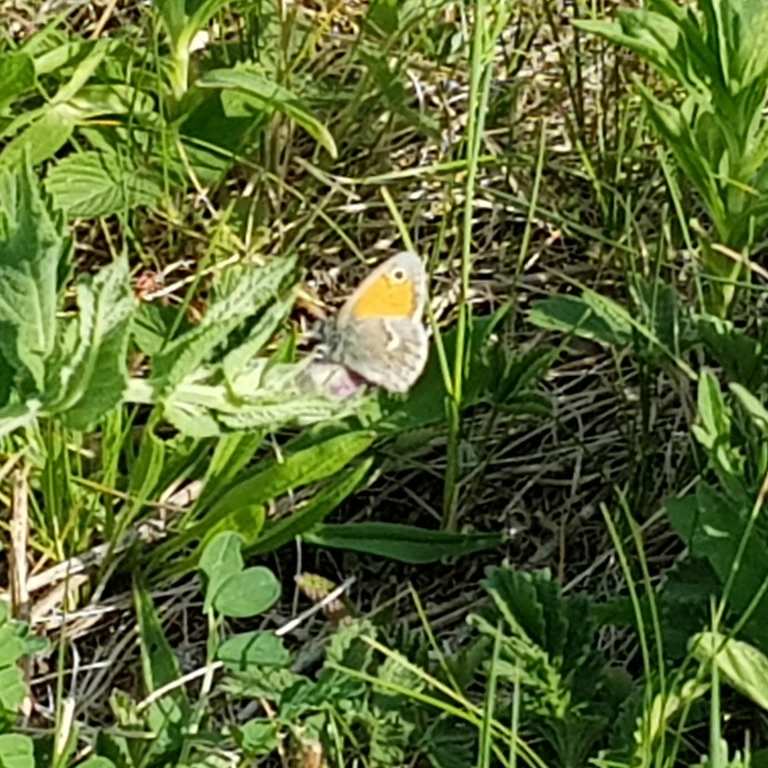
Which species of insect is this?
Coenonympha pamphilus
